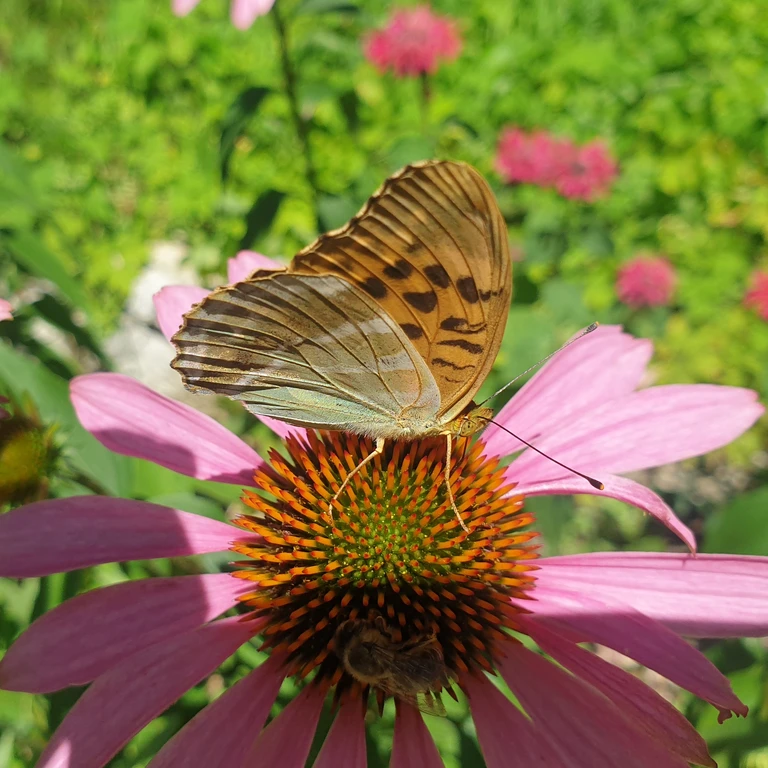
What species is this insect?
Argynnis paphia
